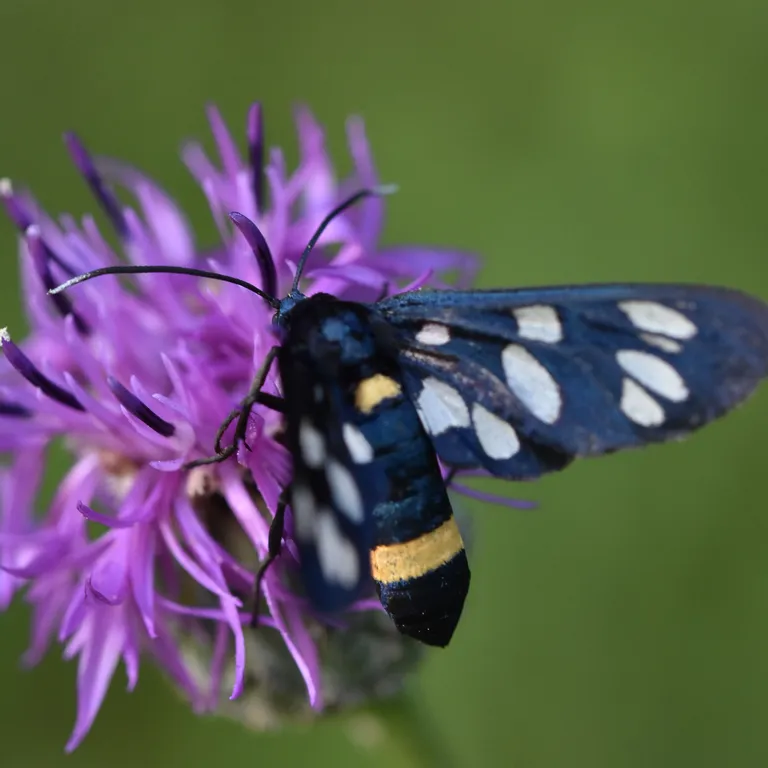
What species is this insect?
Amata phegea
